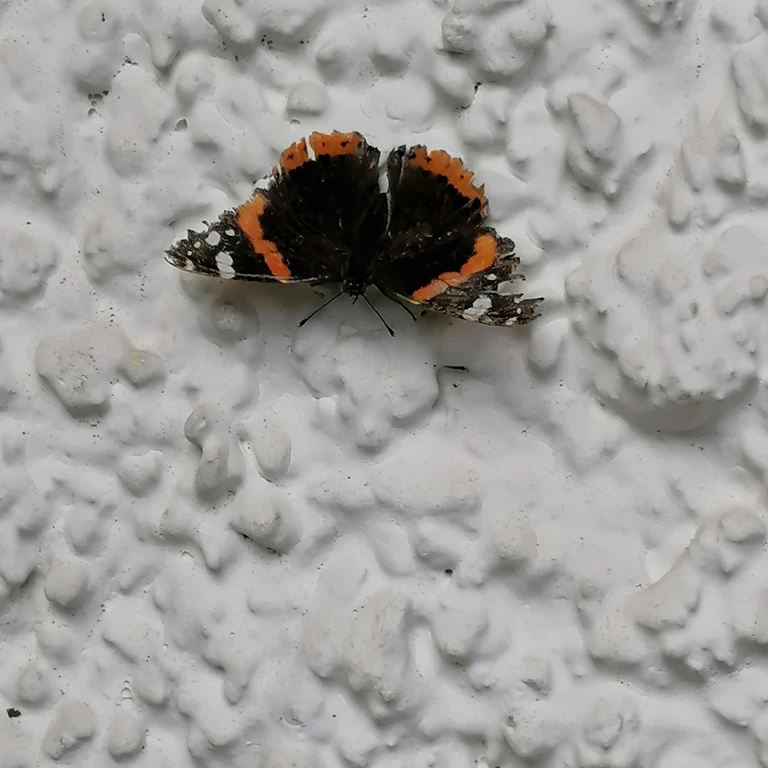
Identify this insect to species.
Vanessa atalanta
